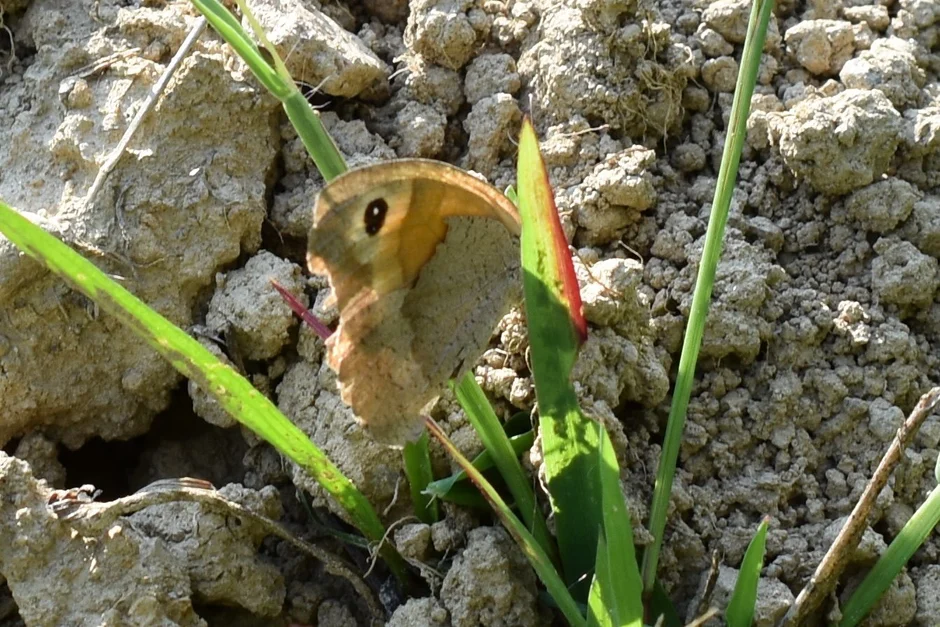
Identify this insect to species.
Maniola jurtina
